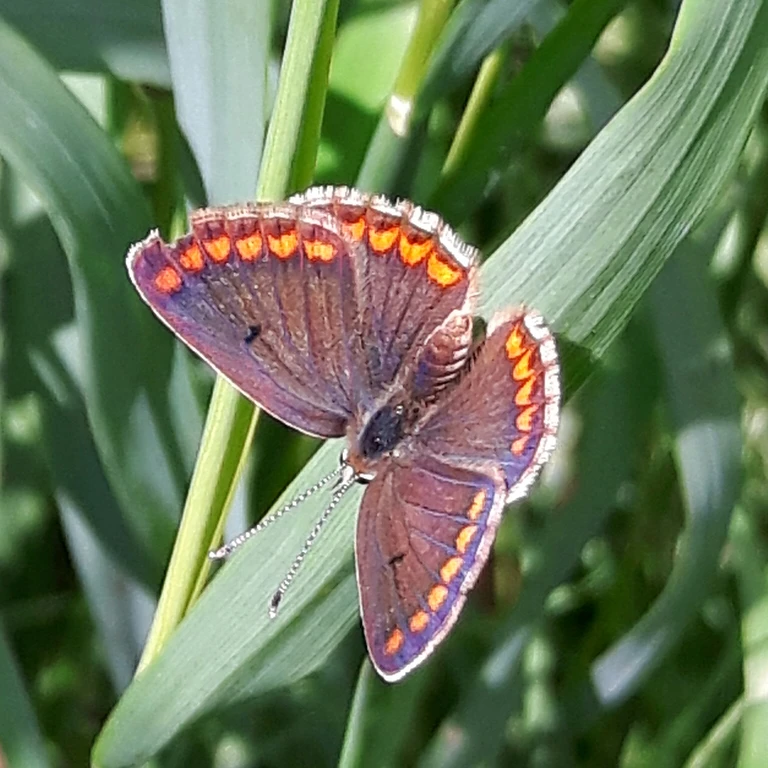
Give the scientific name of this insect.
Aricia agestis/artaxerxes
